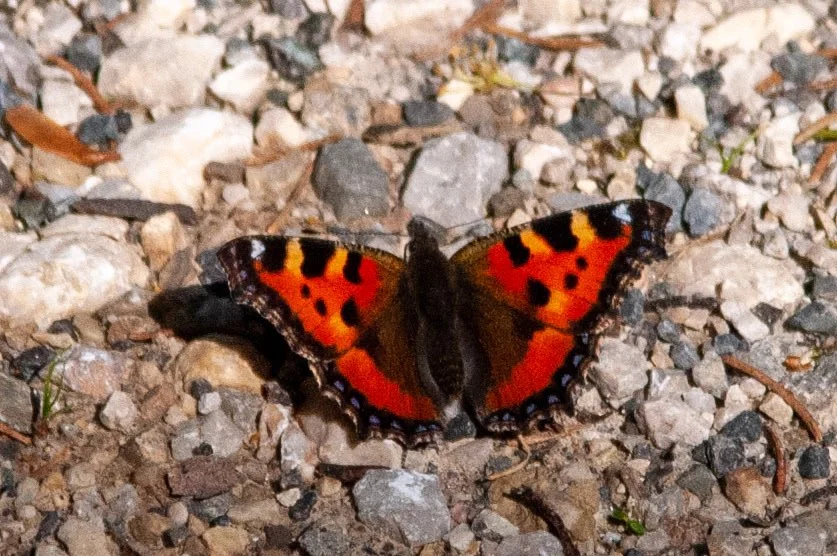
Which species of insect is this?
Aglais urticae
